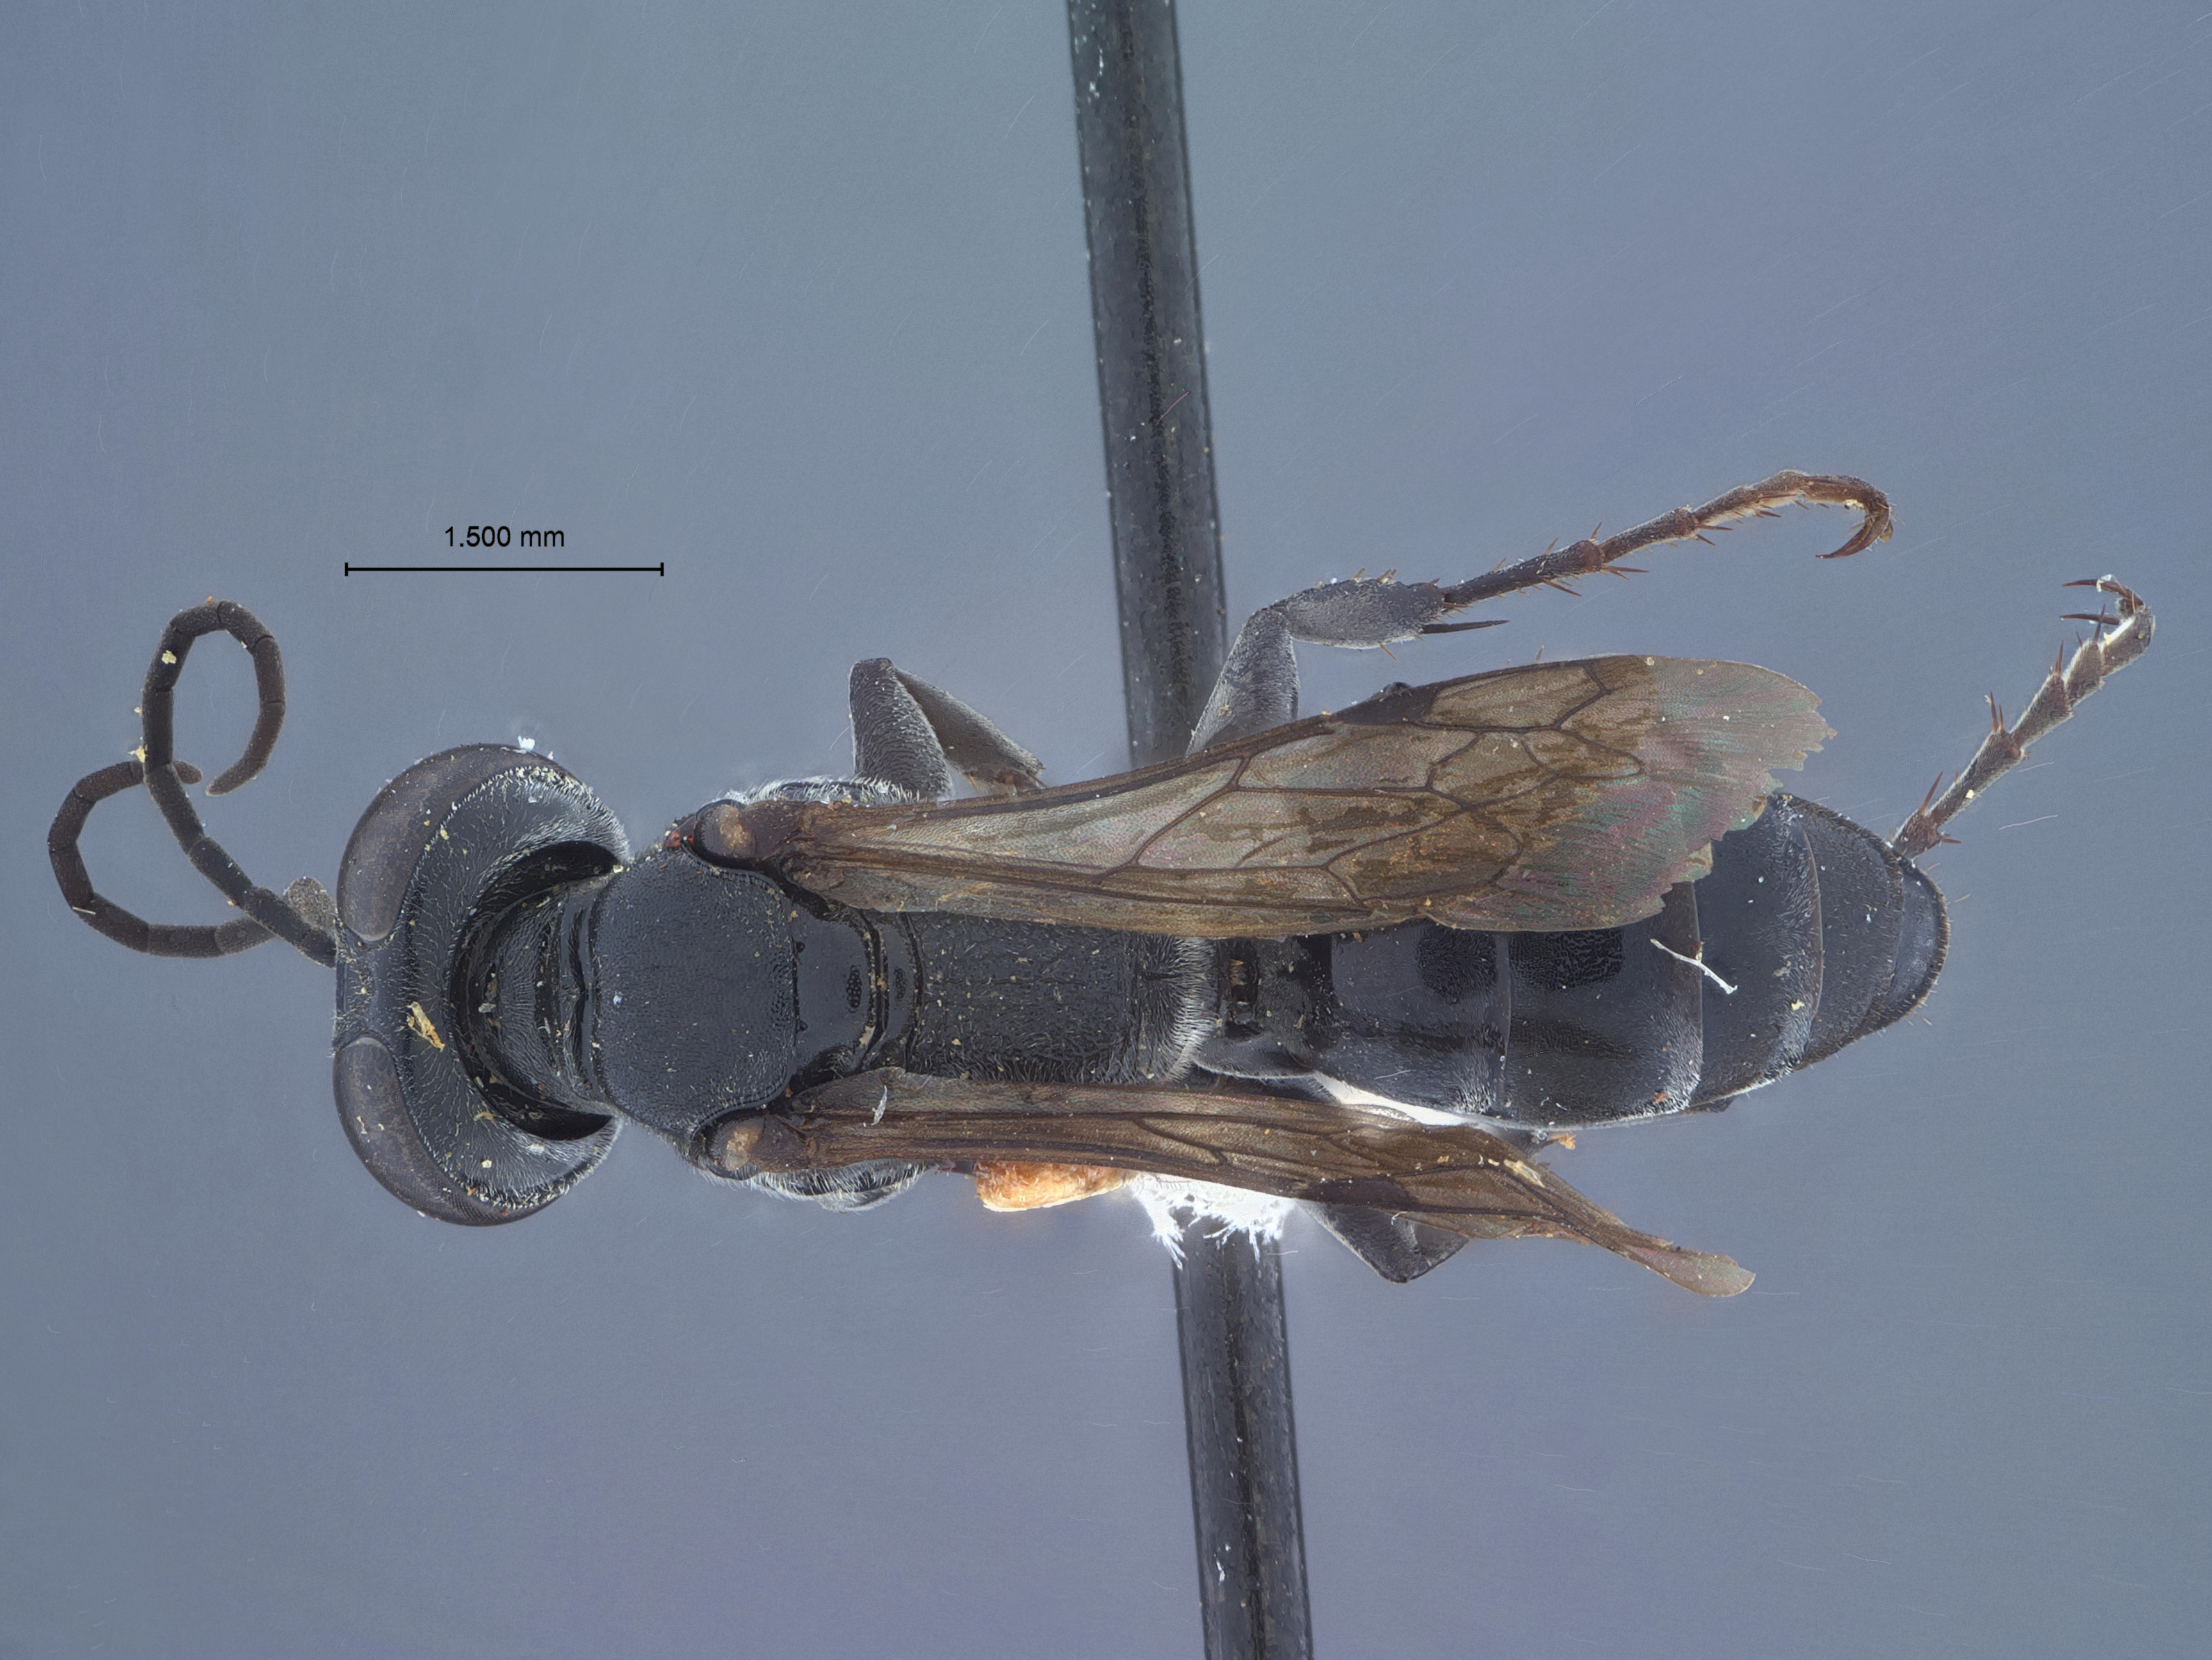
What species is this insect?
Notogonidea williamsi
